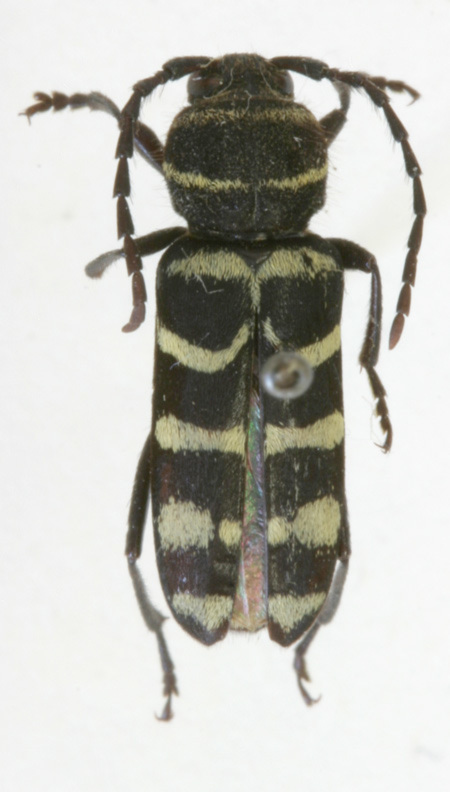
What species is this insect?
Megacyllene punensis
